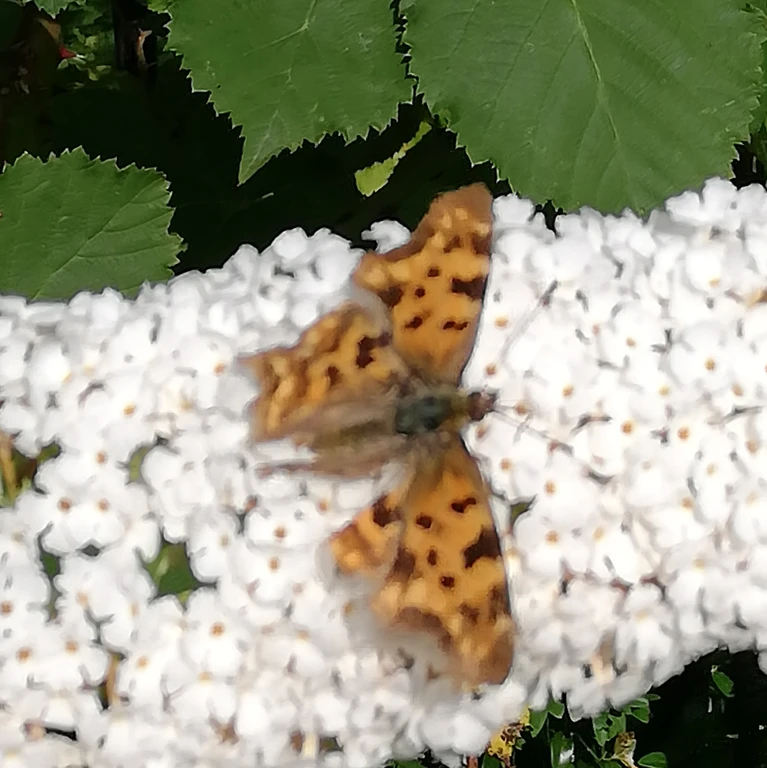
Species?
Polygonia c-album
